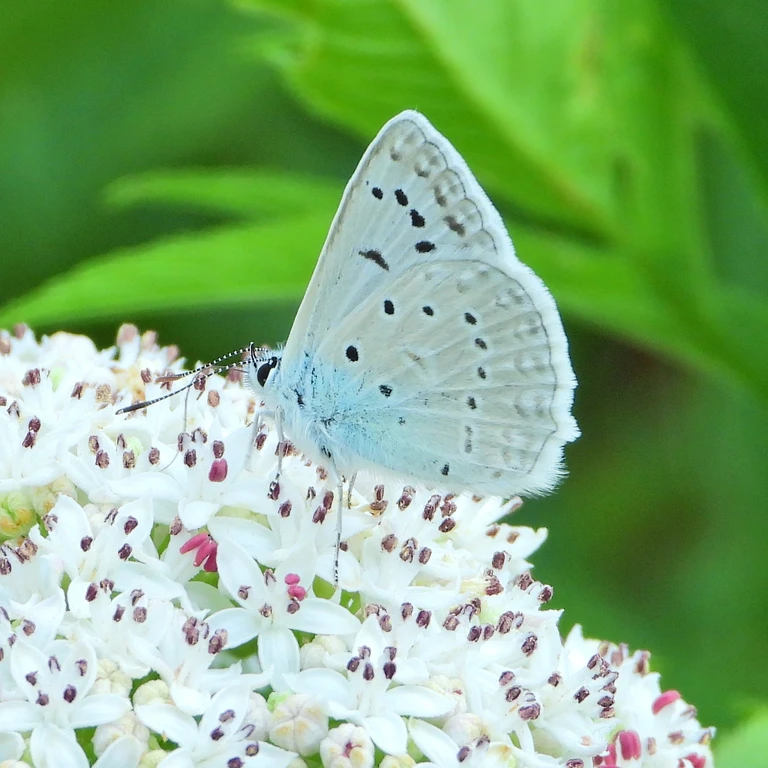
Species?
Polyommatus daphnis
